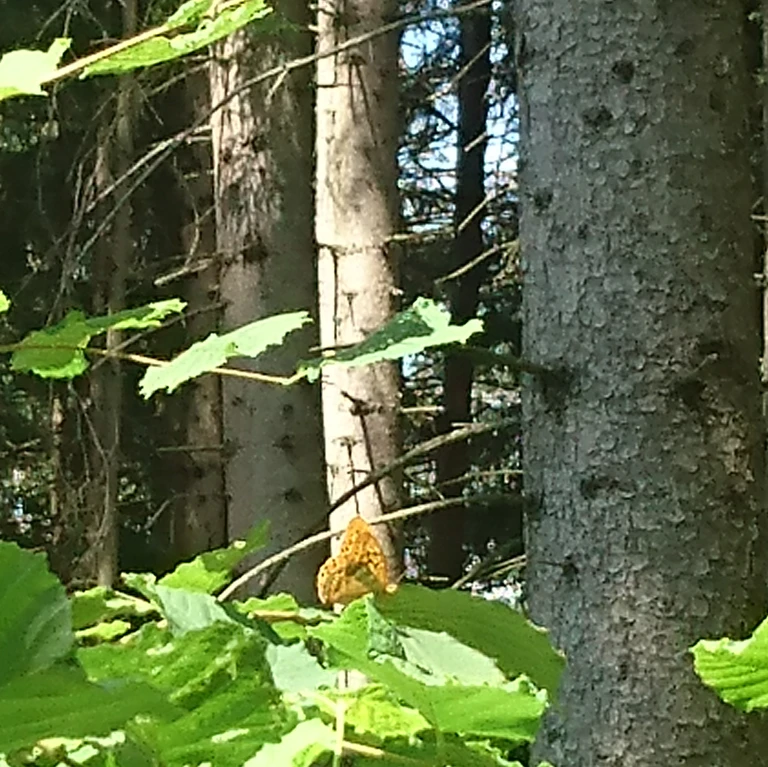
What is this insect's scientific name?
Argynnis paphia
